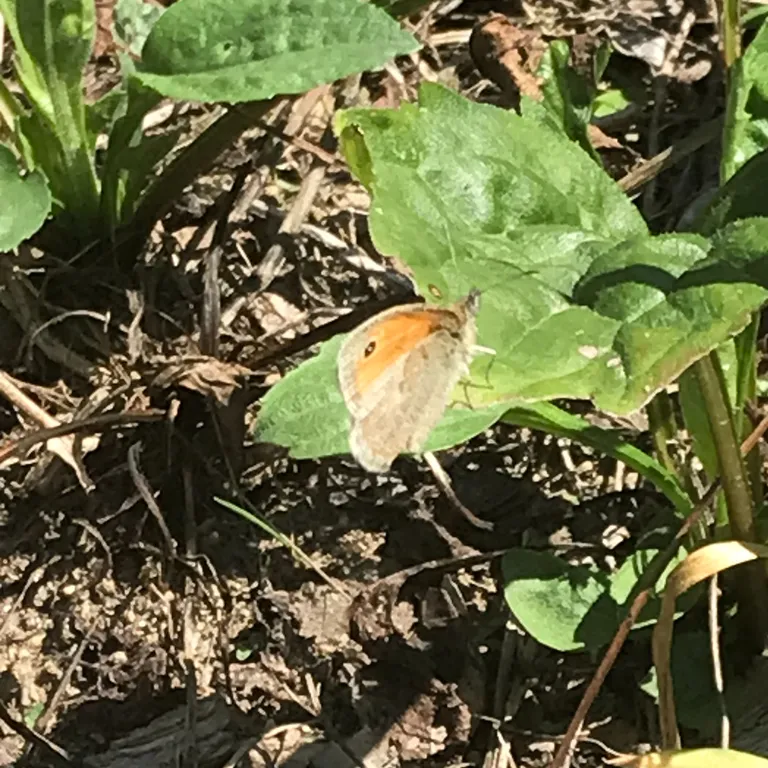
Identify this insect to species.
Coenonympha pamphilus
